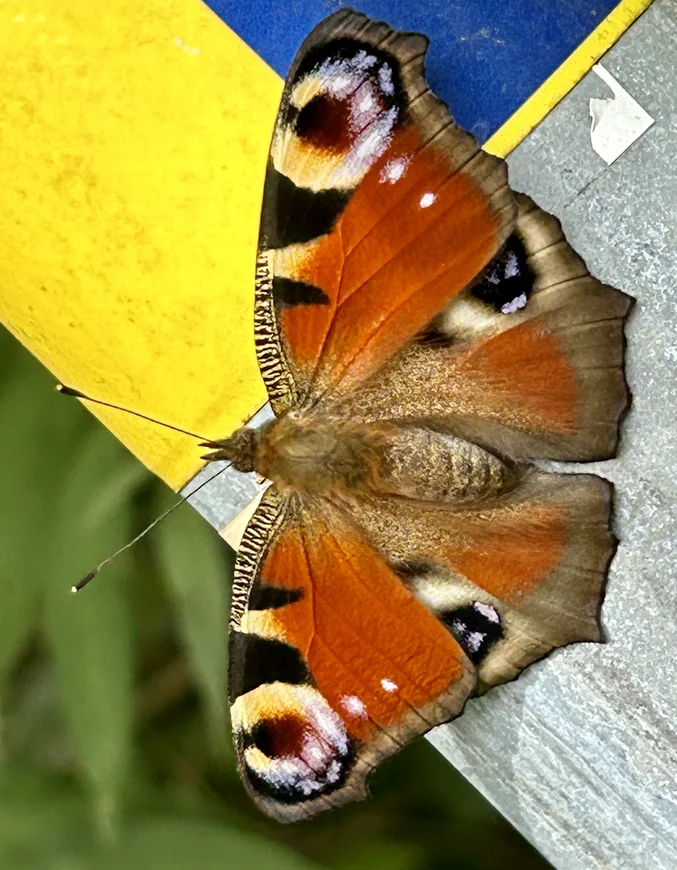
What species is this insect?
Aglais io
